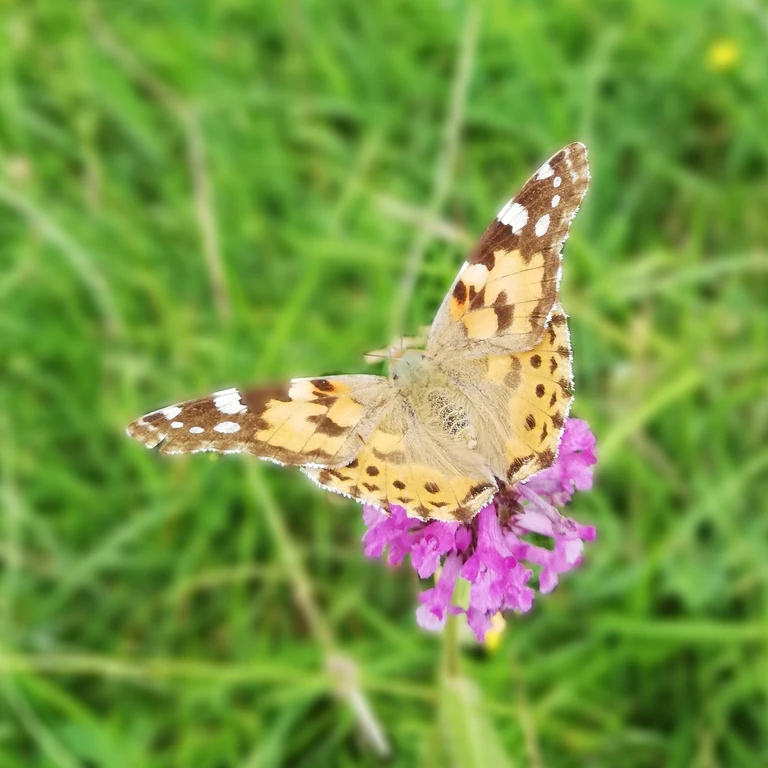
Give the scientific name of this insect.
Vanessa cardui
